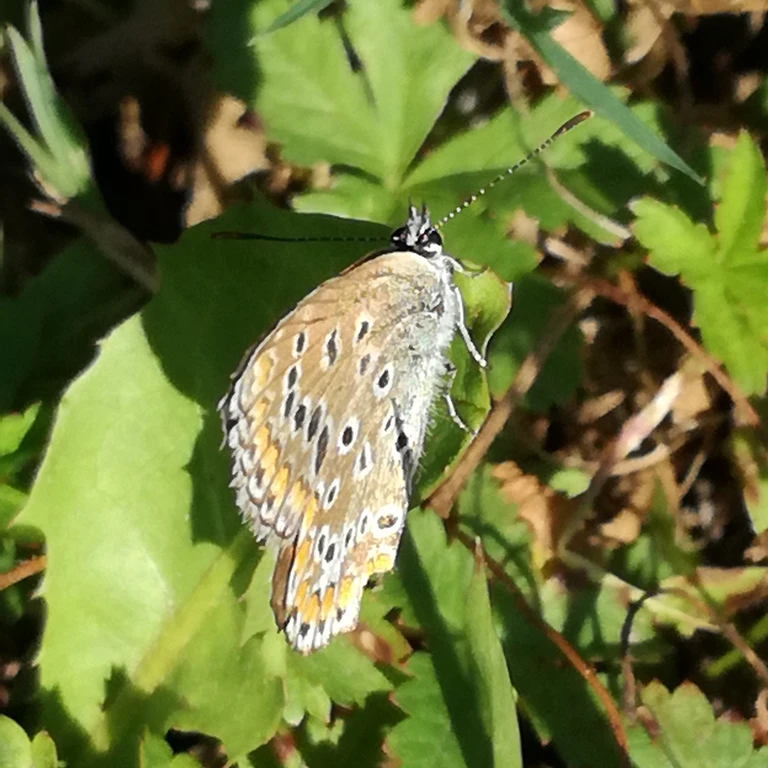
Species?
Polyommatus icarus
